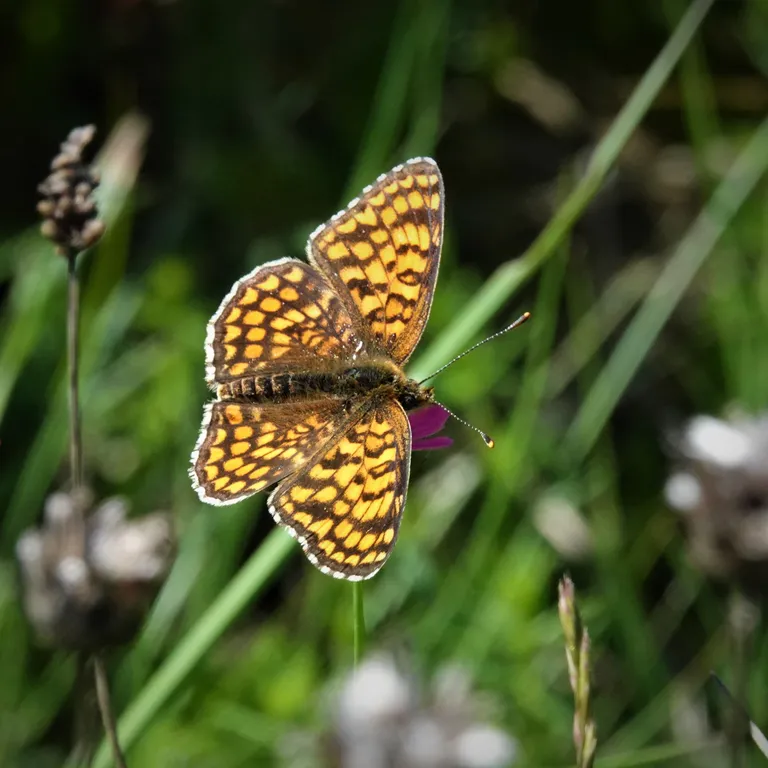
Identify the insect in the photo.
Melitaea phoebe
